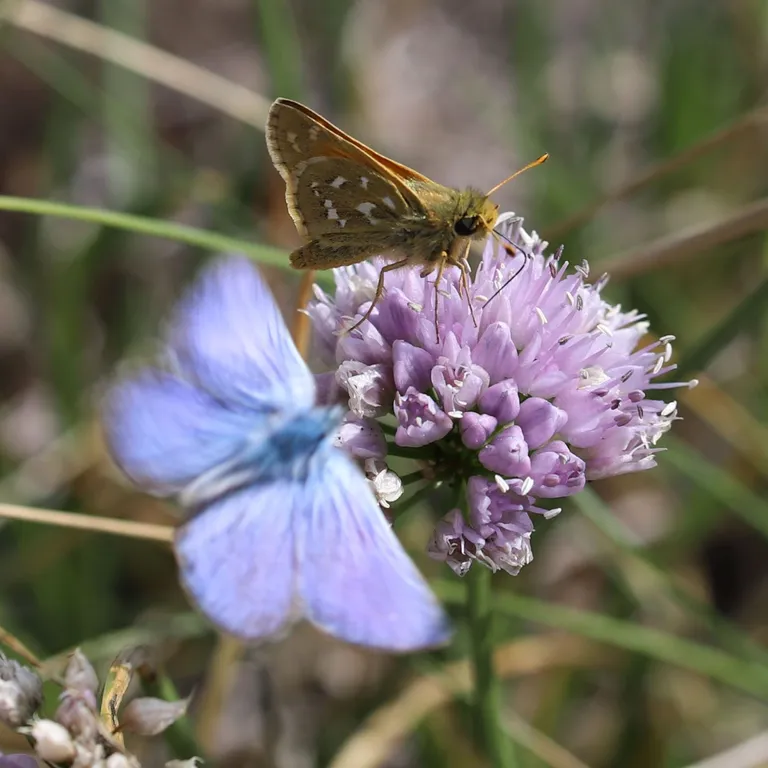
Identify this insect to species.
Hesperia comma
